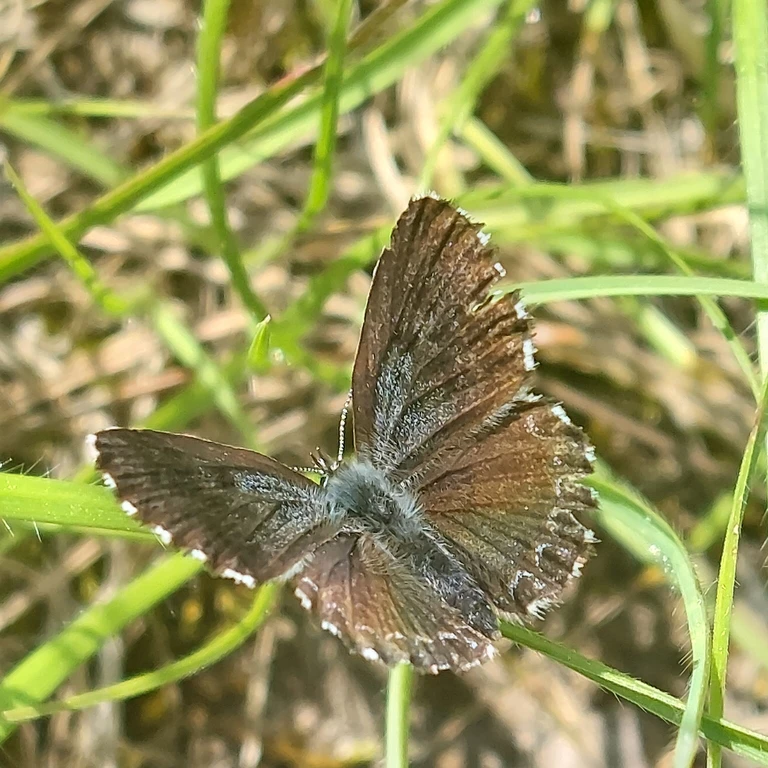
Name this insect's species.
Scolitantides orion
